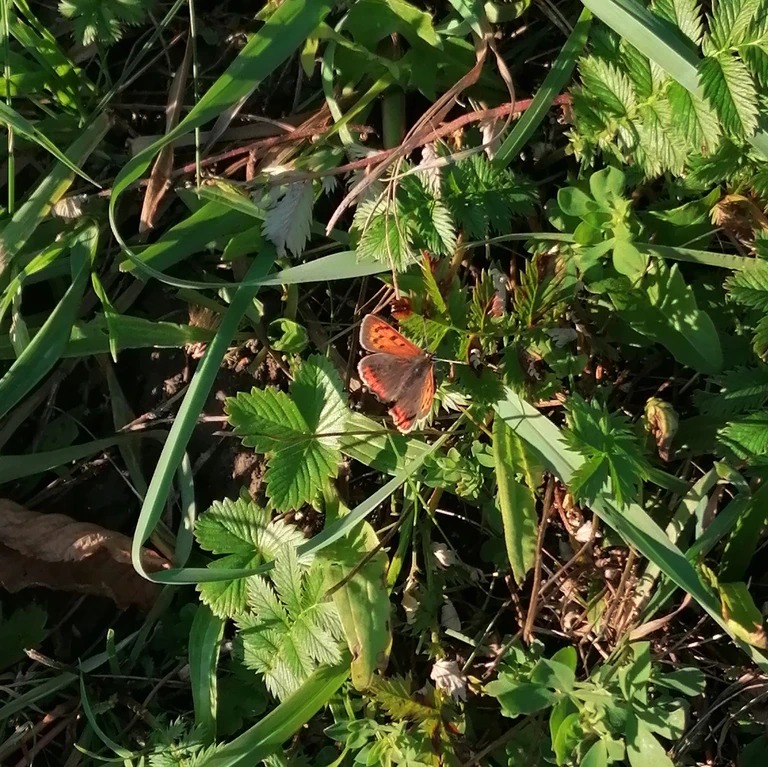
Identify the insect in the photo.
Lycaena phlaeas
